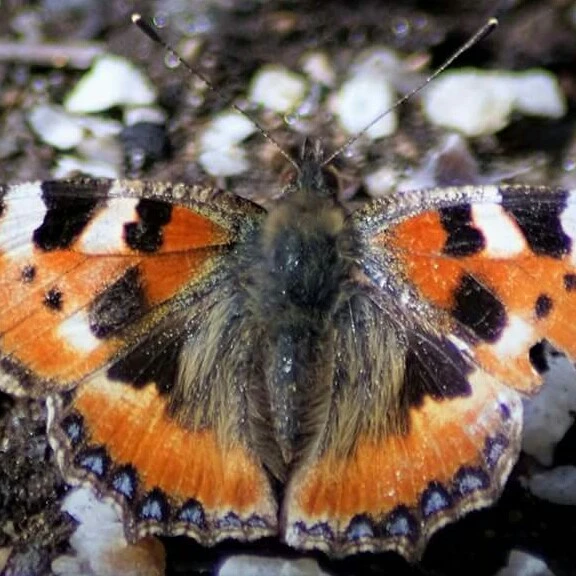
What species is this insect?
Aglais urticae
